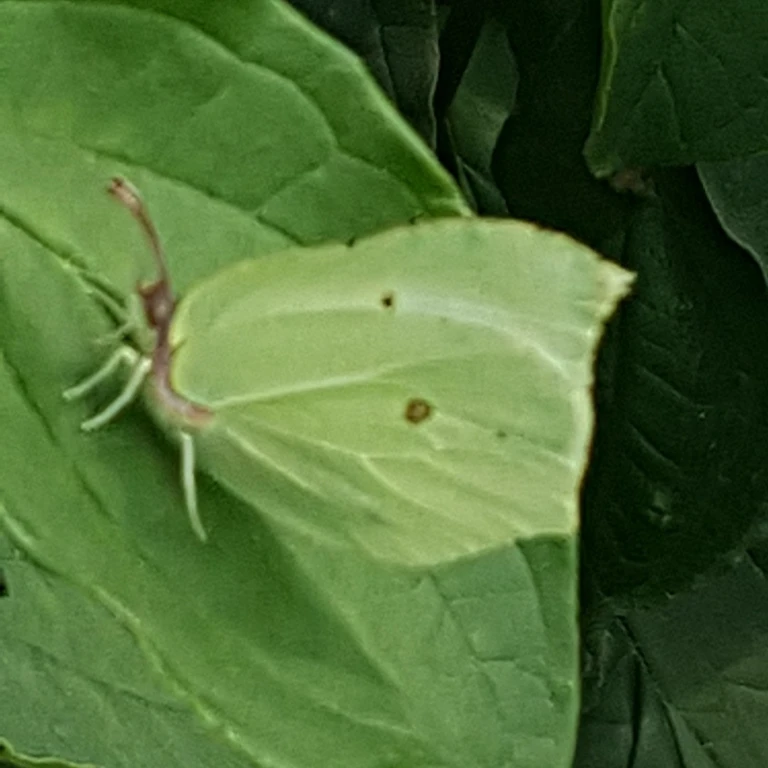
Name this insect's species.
Gonepteryx rhamni
